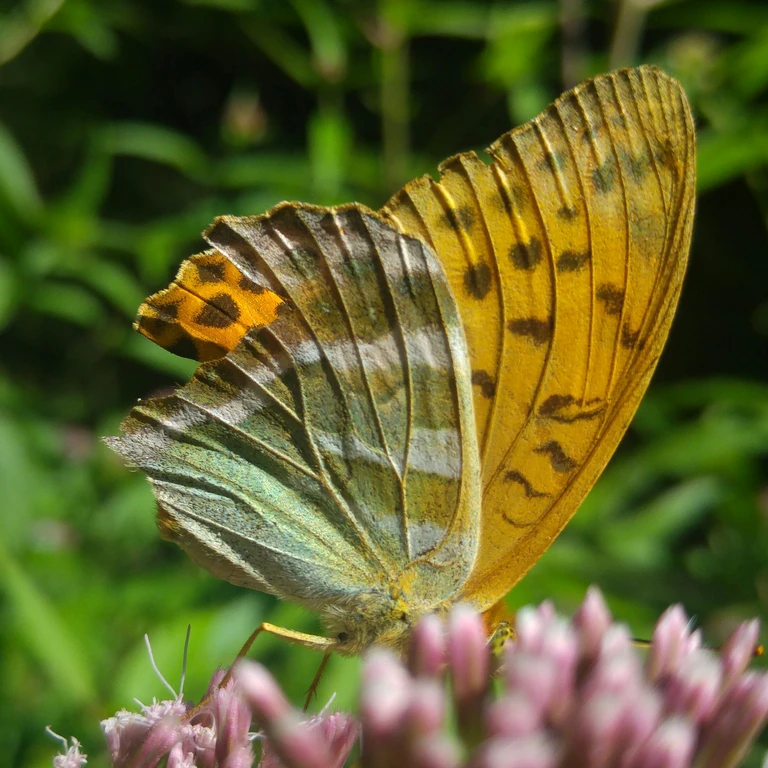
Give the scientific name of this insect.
Argynnis paphia
